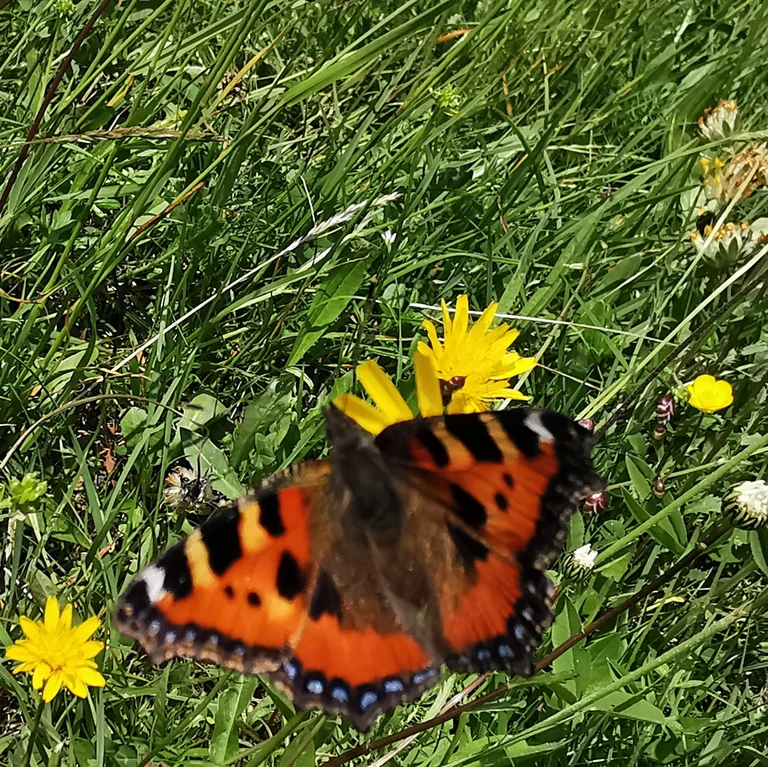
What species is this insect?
Aglais urticae
